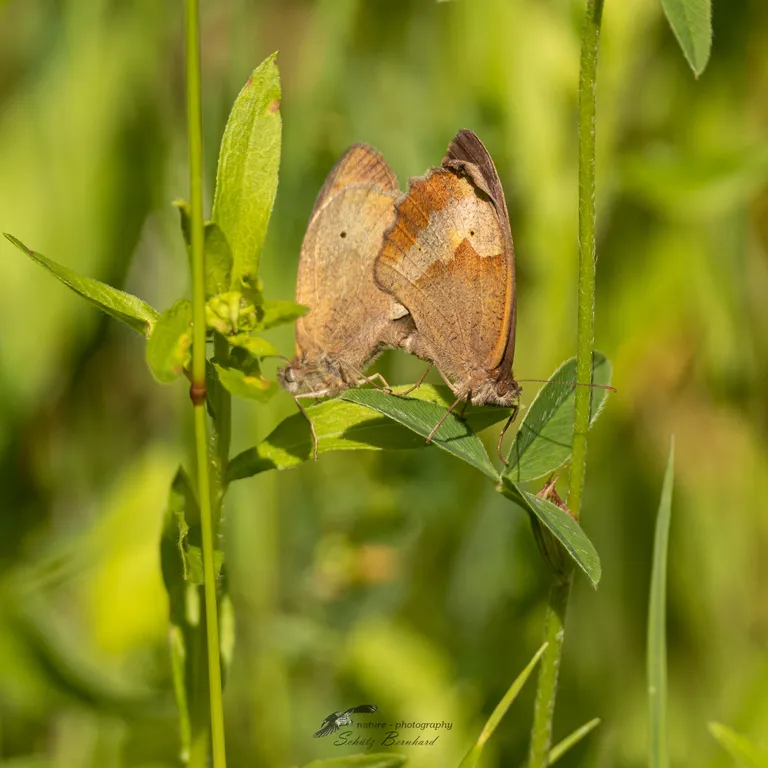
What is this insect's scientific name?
Maniola jurtina
